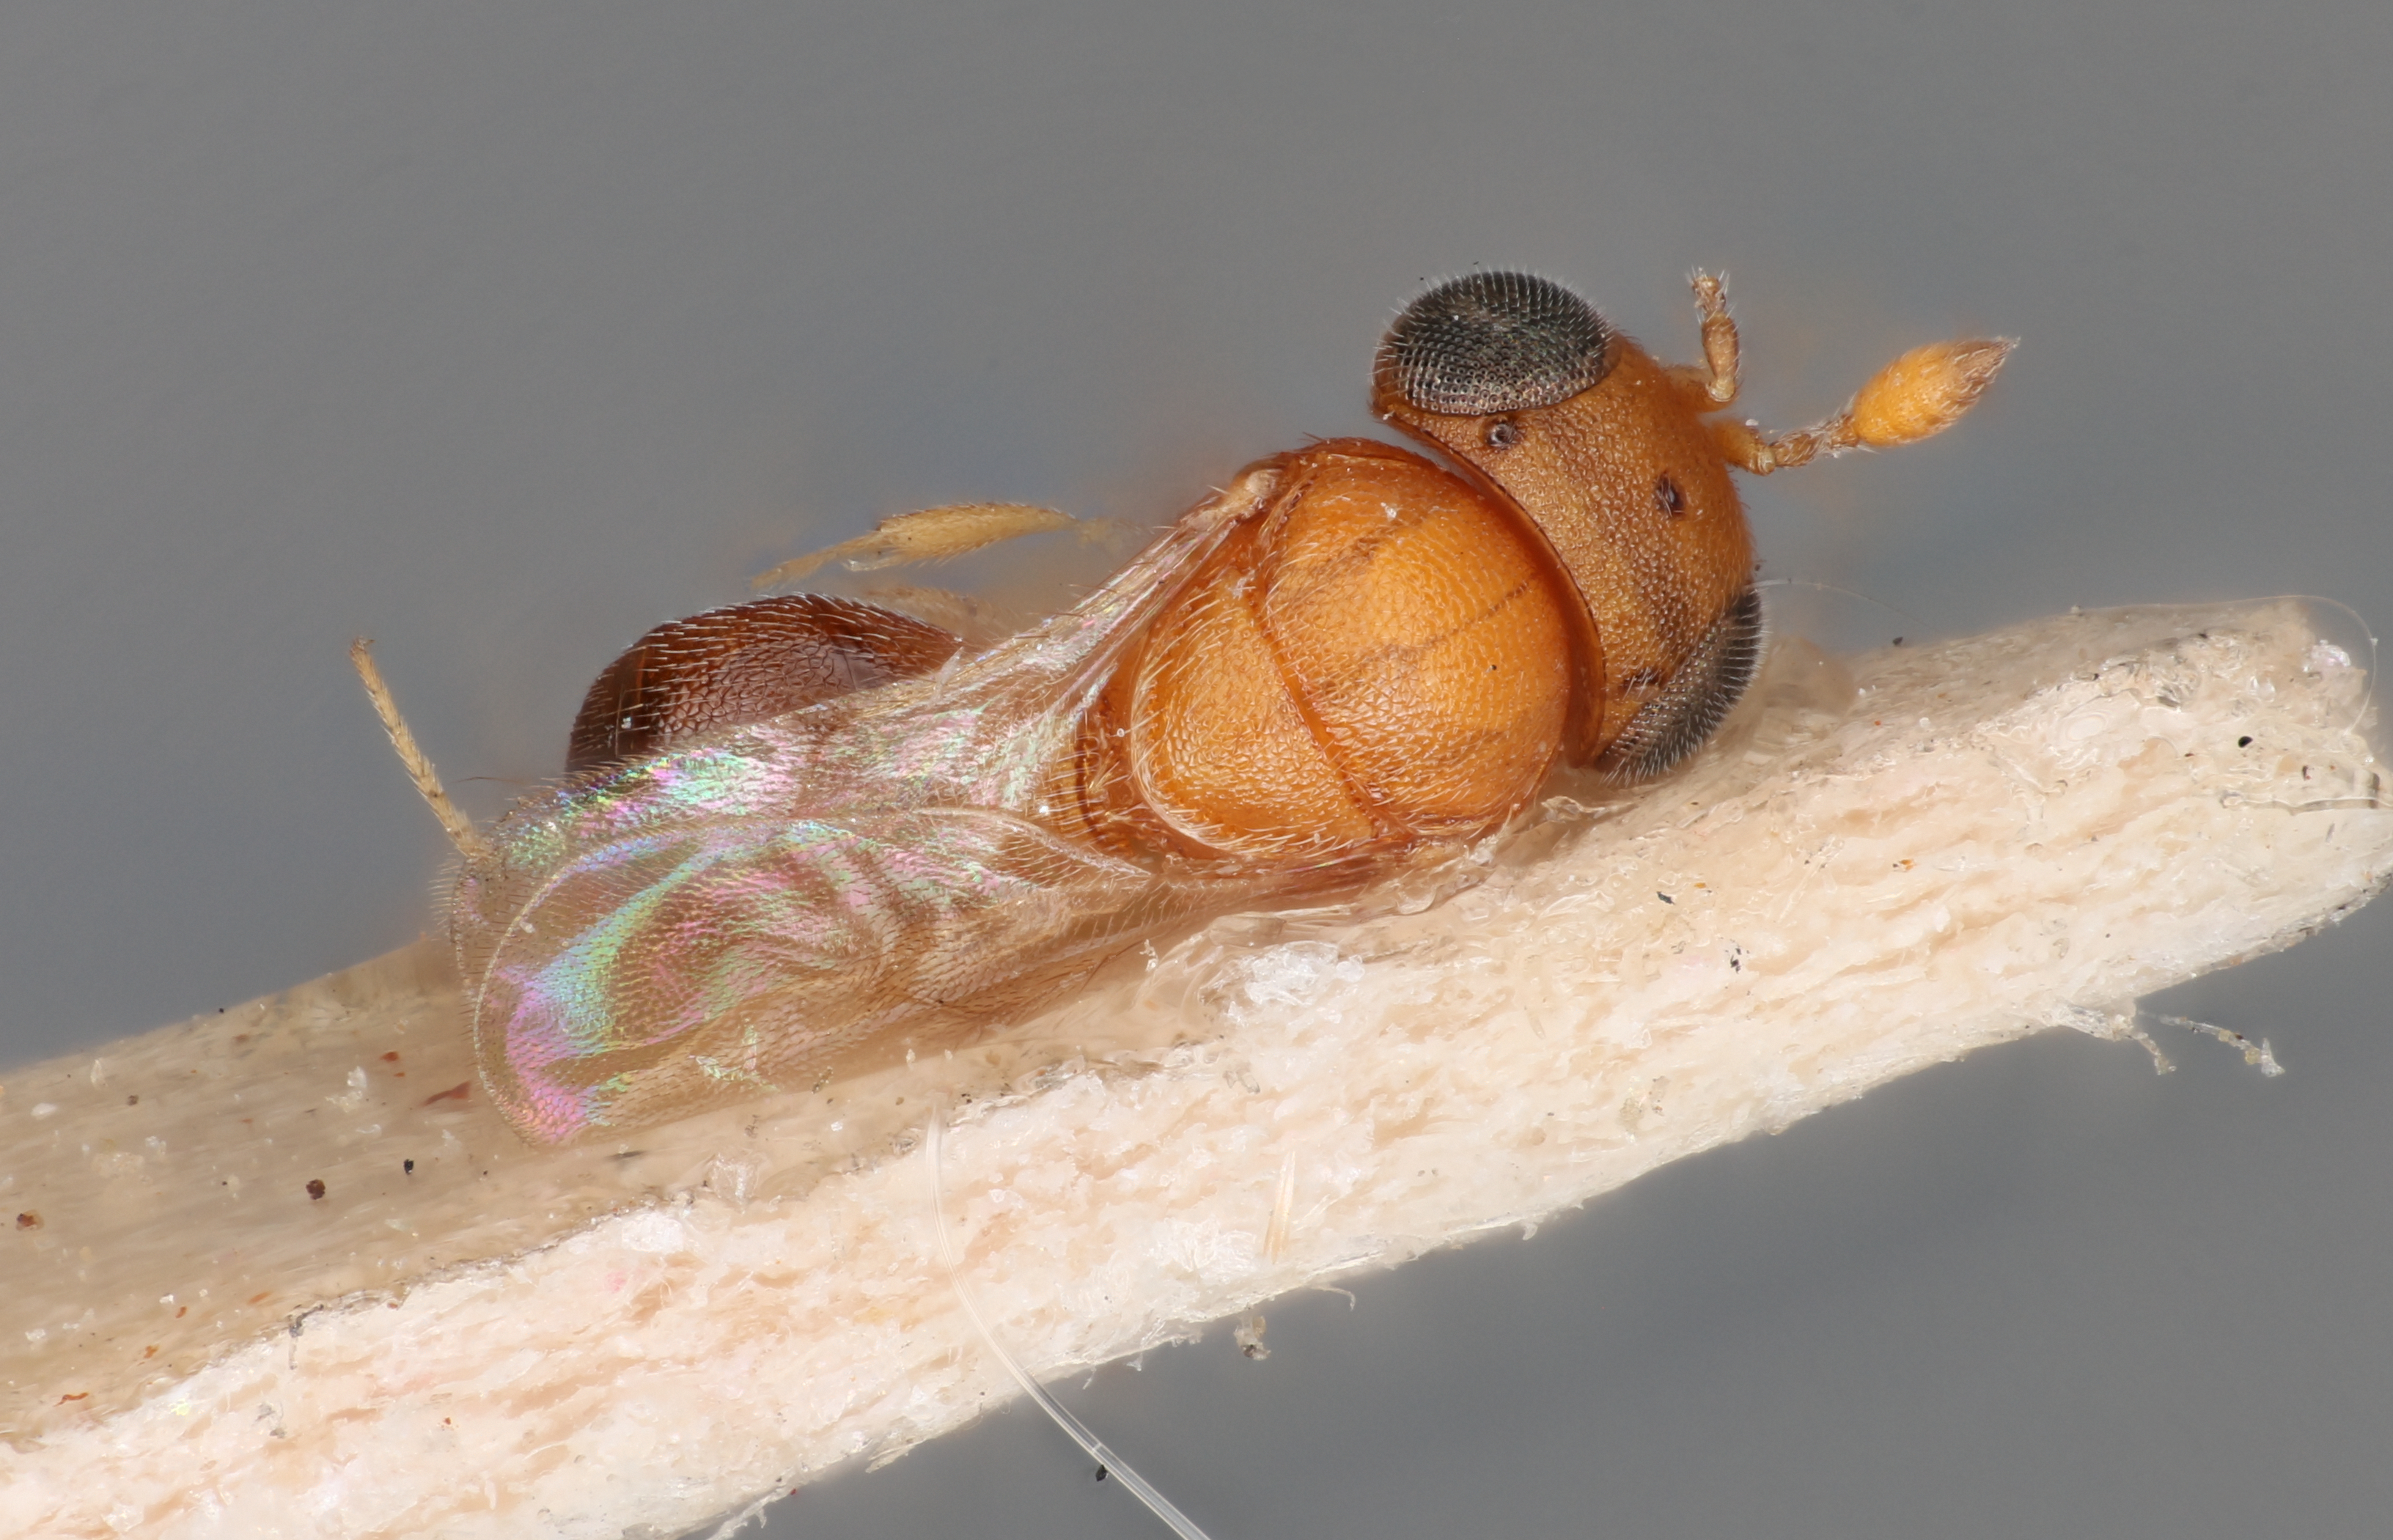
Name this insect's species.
Idris annexia
